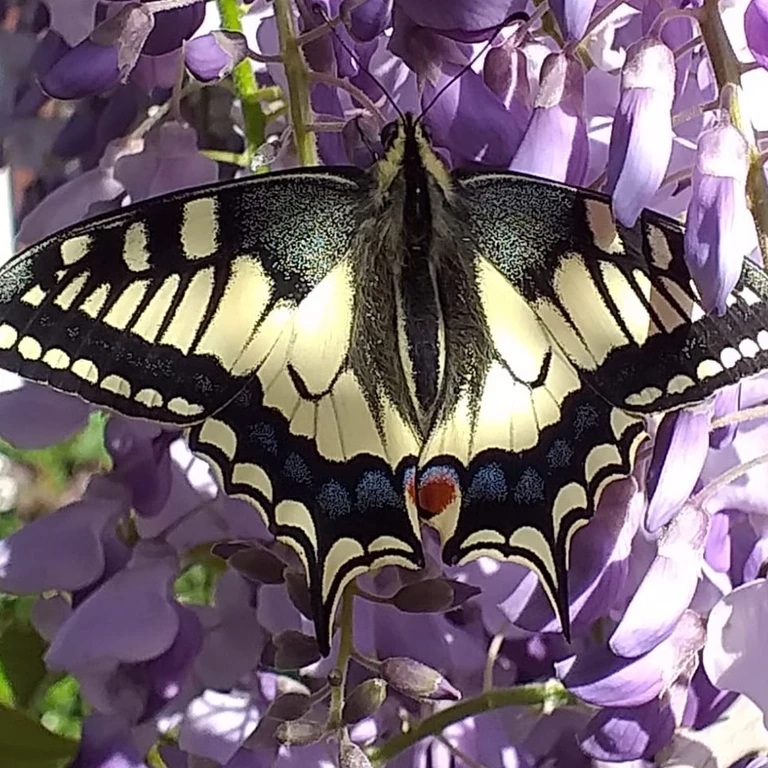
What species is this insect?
Papilio machaon
